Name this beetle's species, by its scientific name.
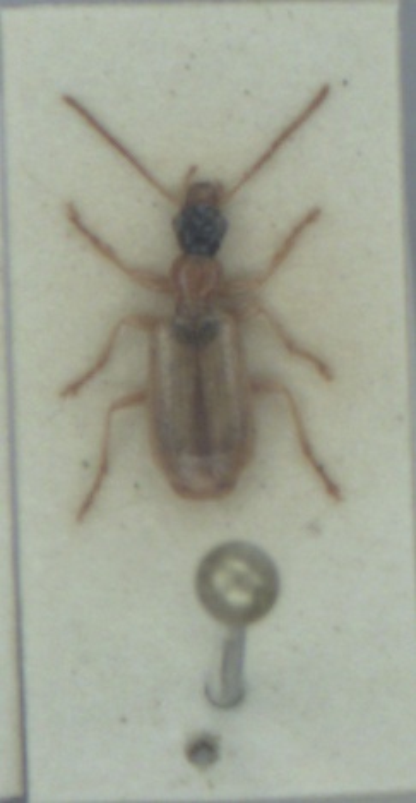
Demetrias atricapillus
